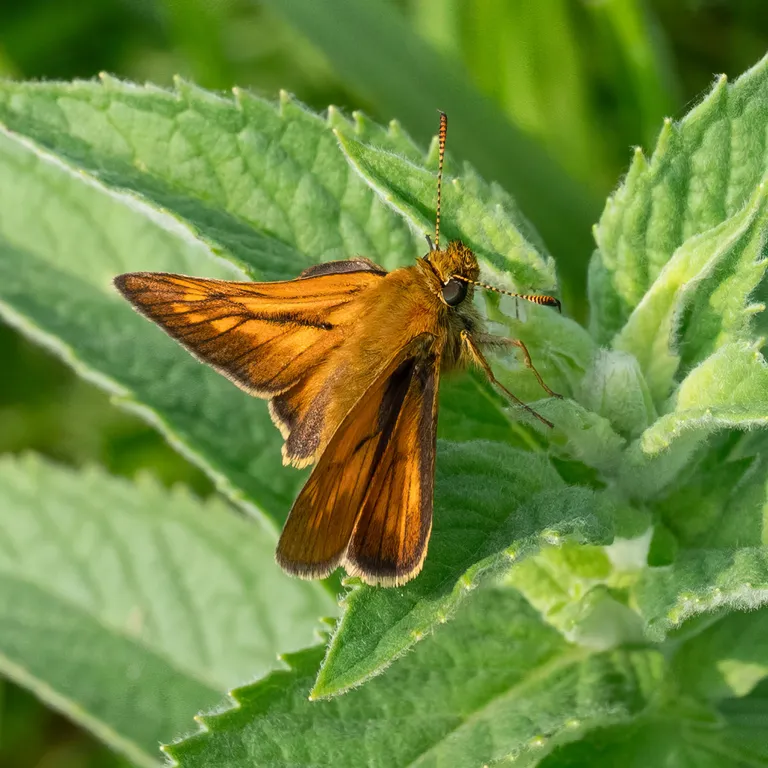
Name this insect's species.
Ochlodes sylvanus (also Ochlodes venata)
